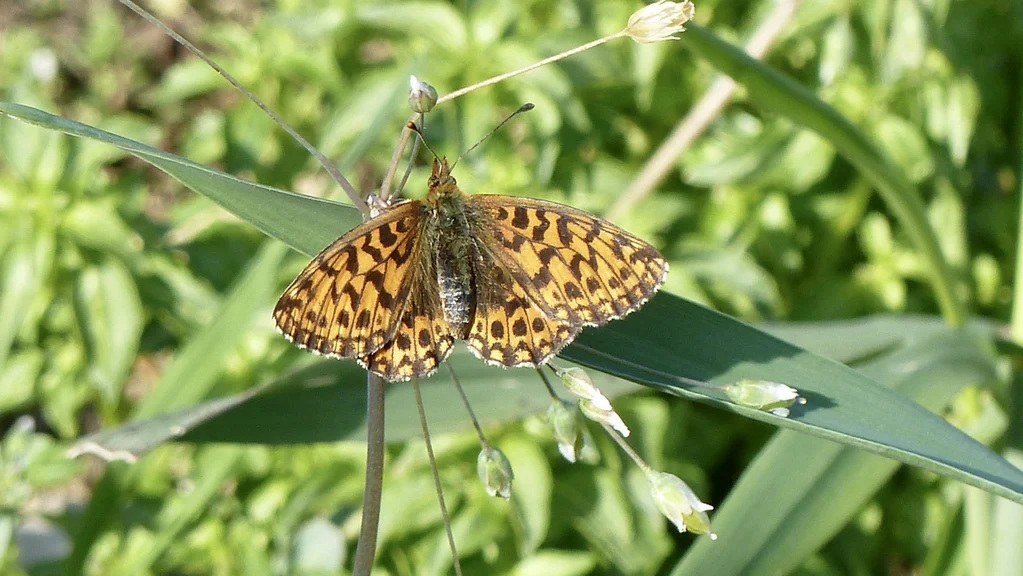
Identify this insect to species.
Boloria dia
